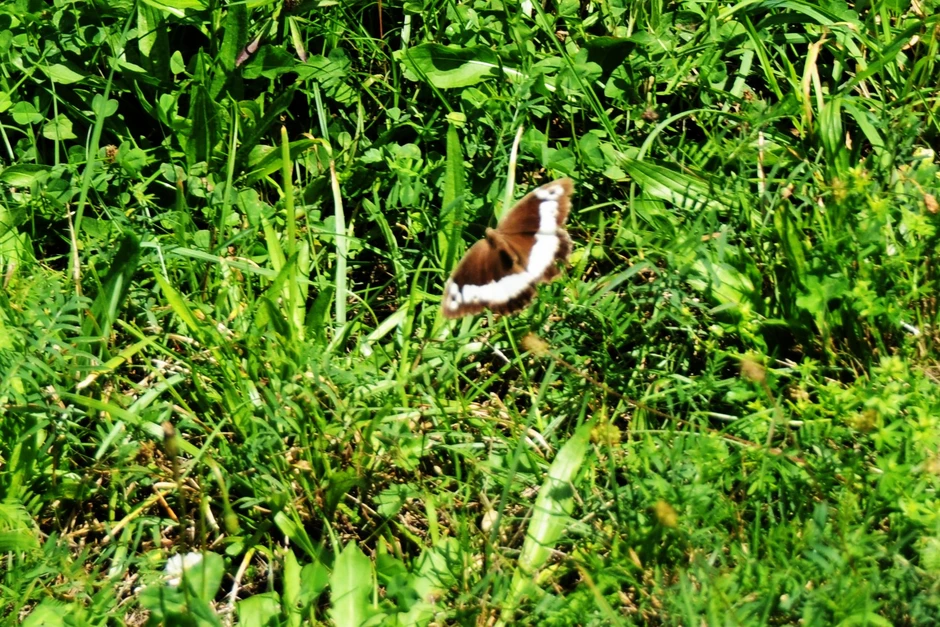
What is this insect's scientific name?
Brintesia circe
